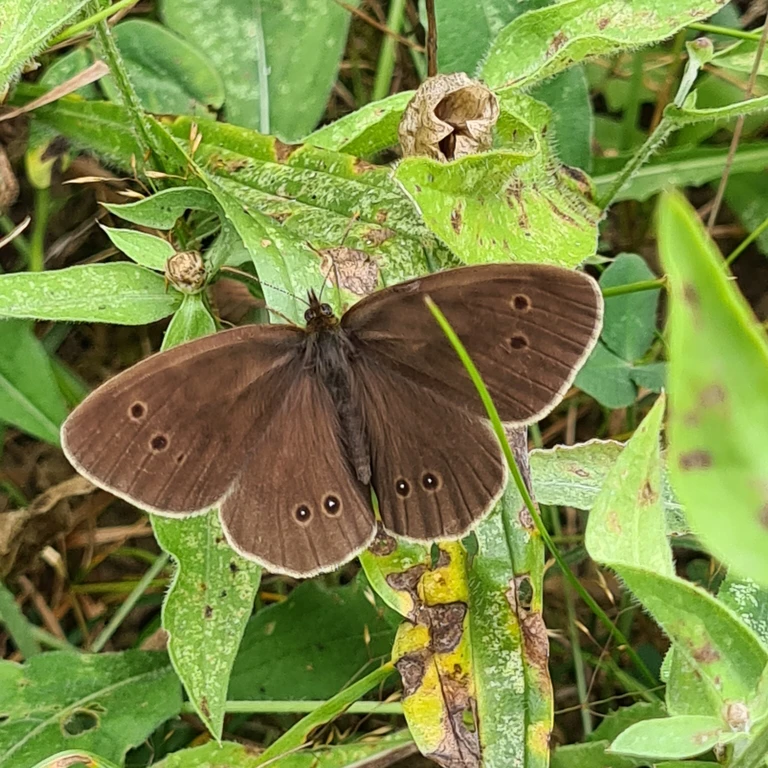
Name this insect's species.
Aphantopus hyperantus
